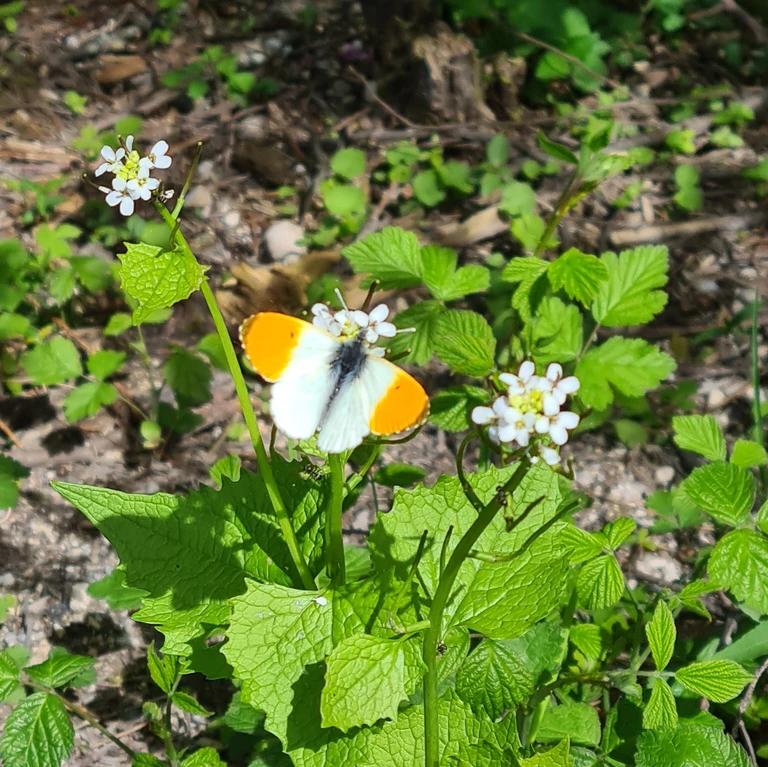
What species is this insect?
Anthocharis cardamines
